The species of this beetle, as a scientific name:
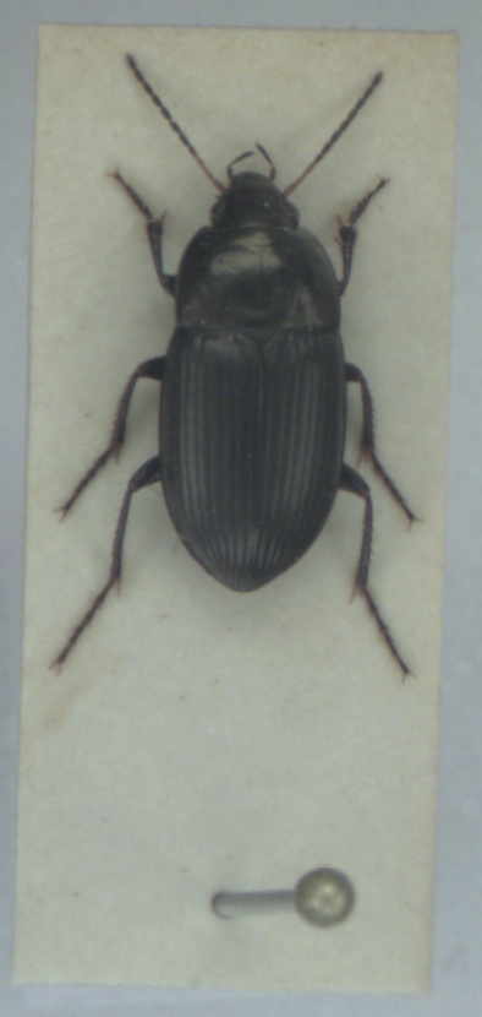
Amara ovata
